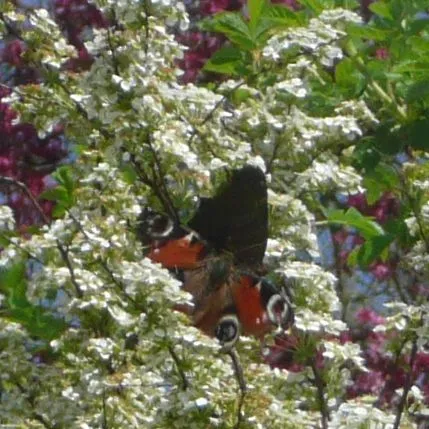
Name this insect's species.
Aglais io
